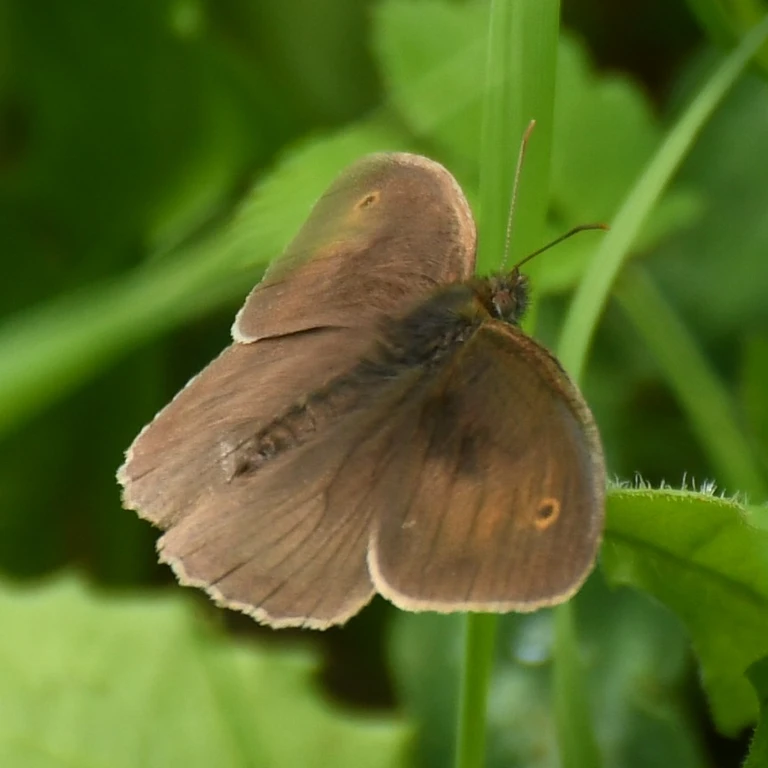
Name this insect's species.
Maniola jurtina
